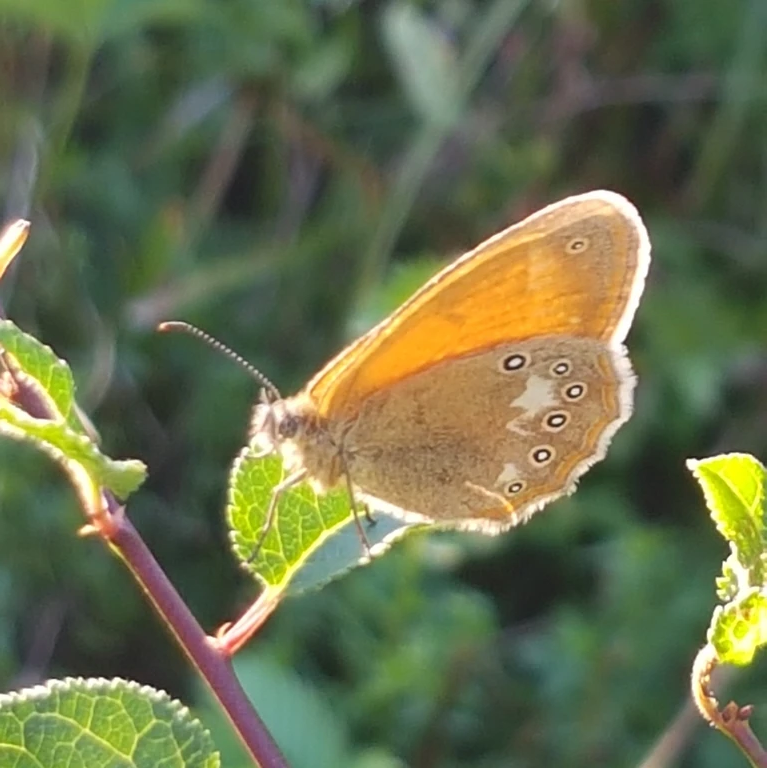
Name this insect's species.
Coenonympha glycerion (also Coenonympha iphis)
